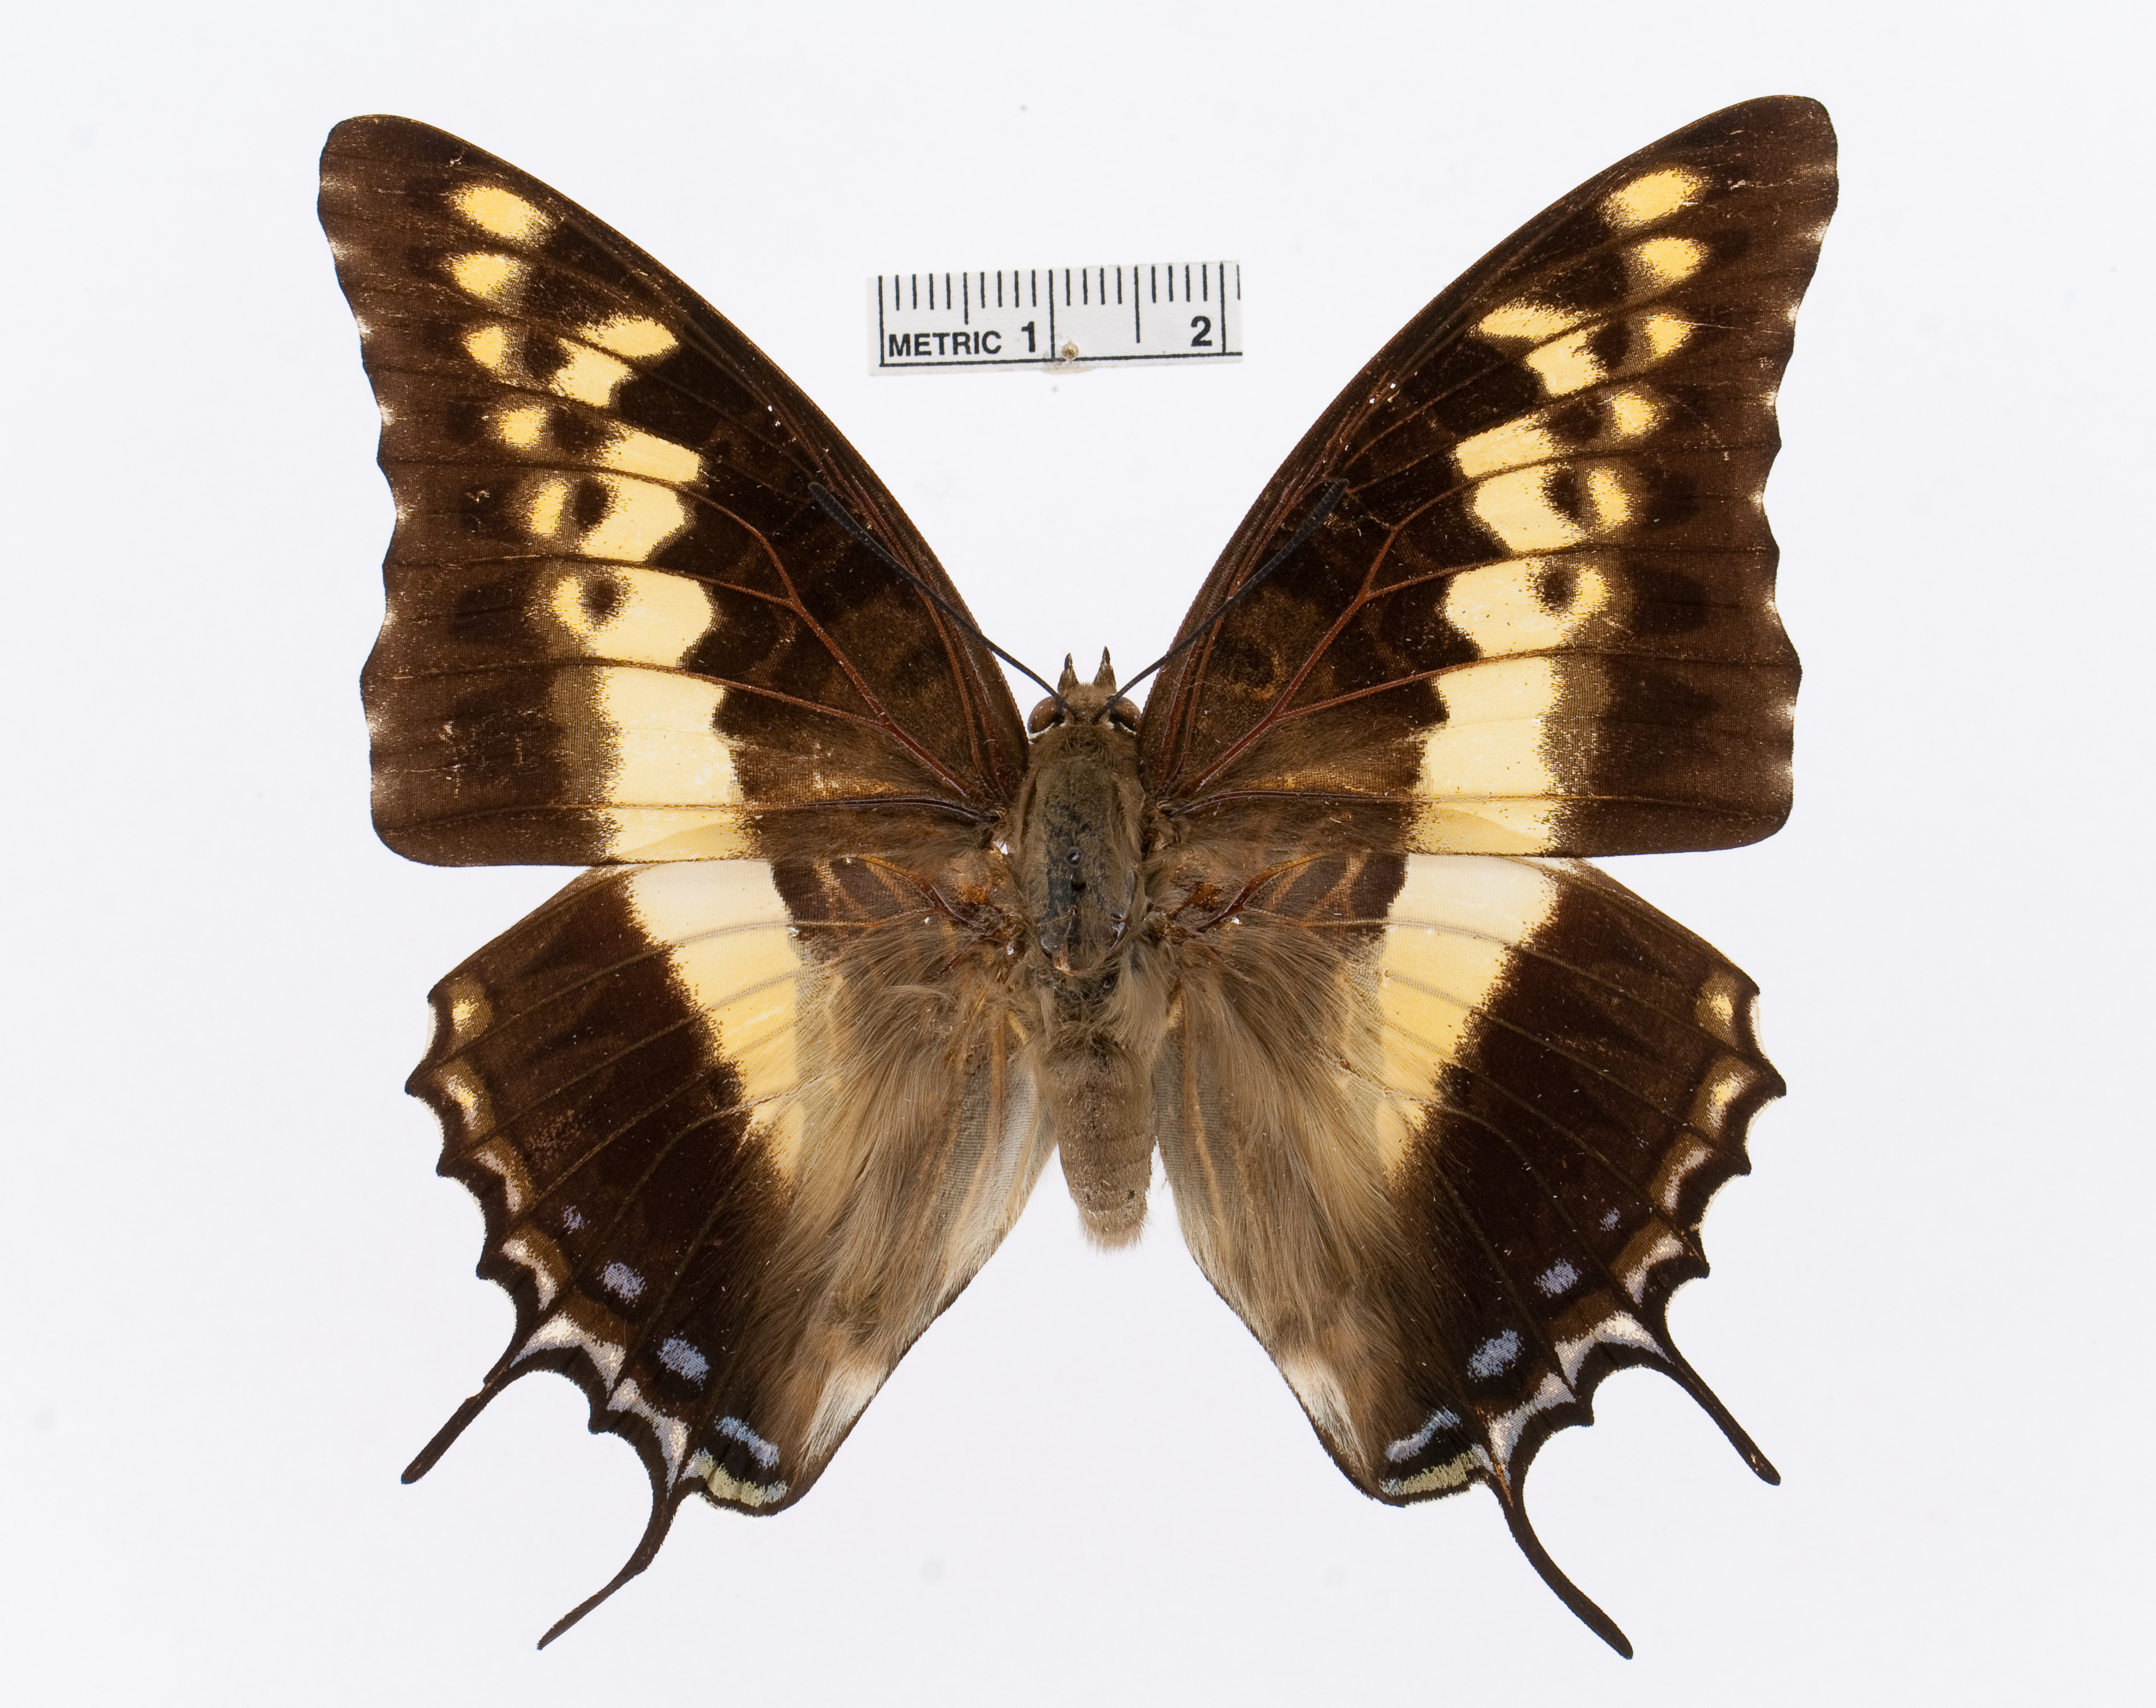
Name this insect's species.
Charaxes castor
